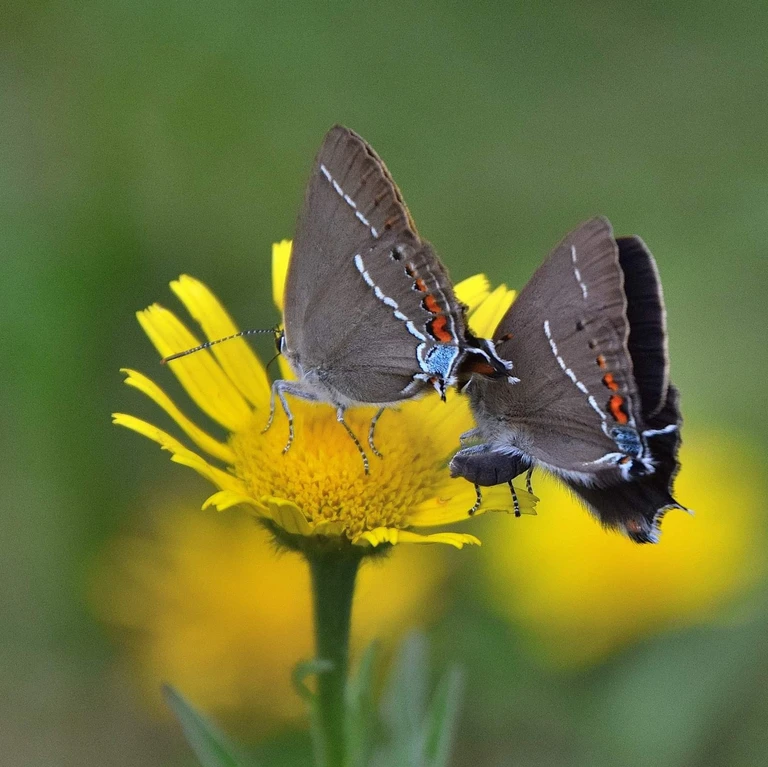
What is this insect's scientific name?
Satyrium spini (also Tuttiola spini)
